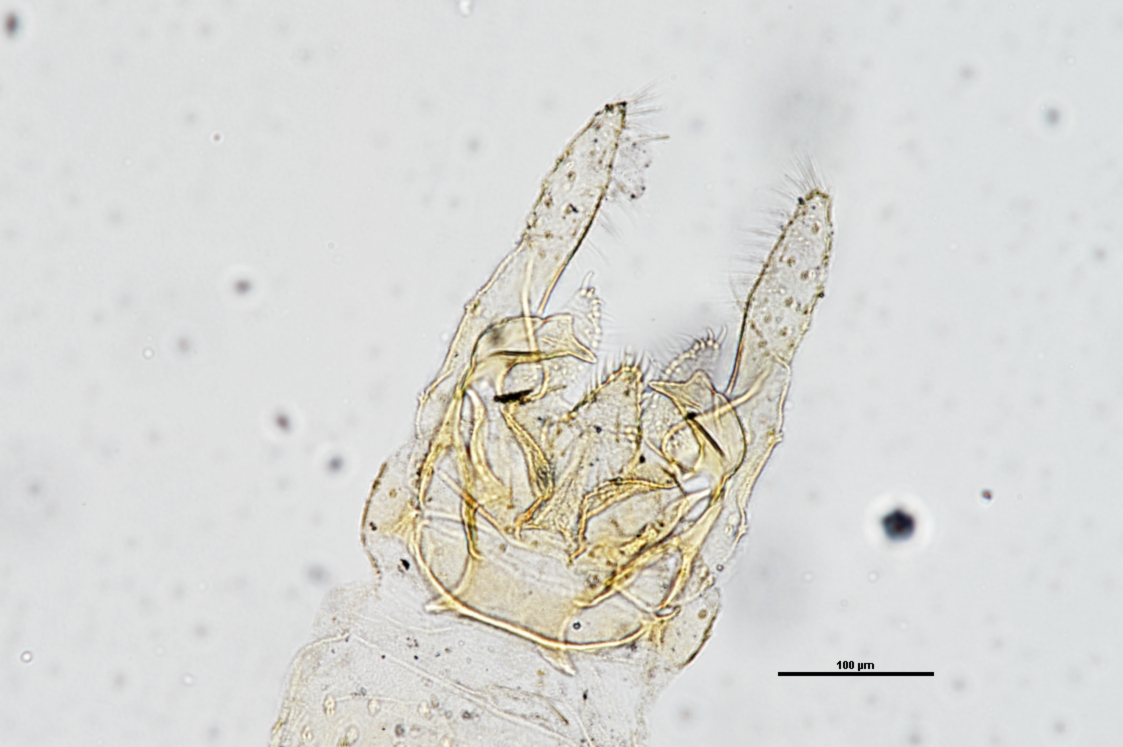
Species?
Pseudochironomus aix
